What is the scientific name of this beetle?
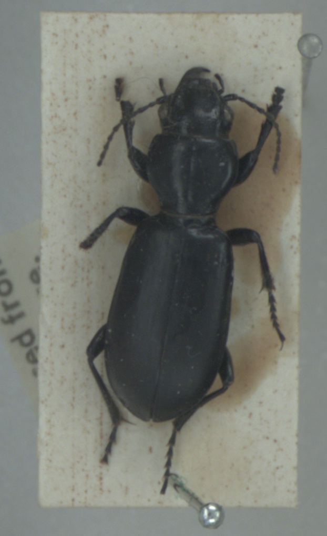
Broscus cephalotes
